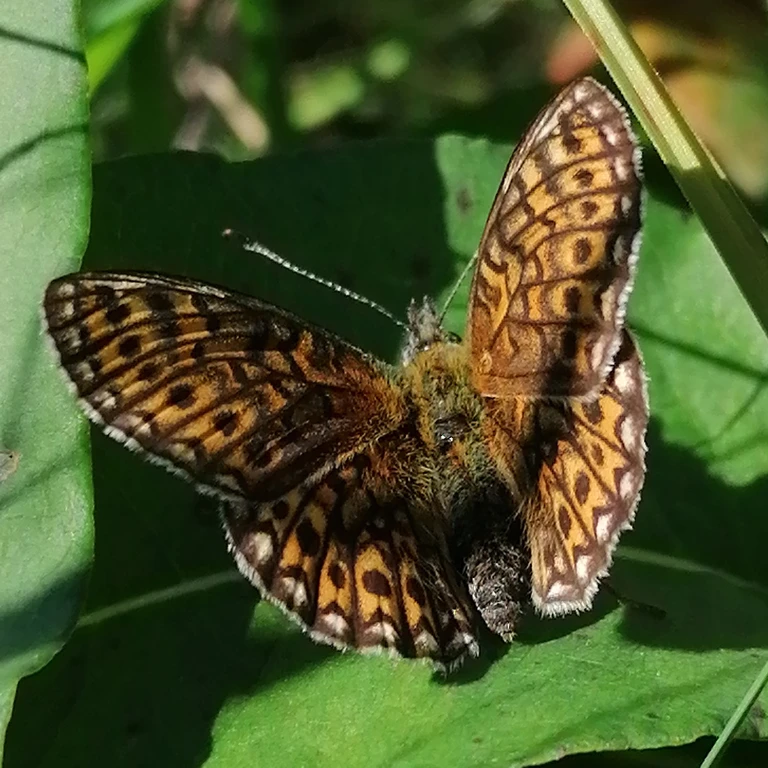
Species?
Boloria eunomia
